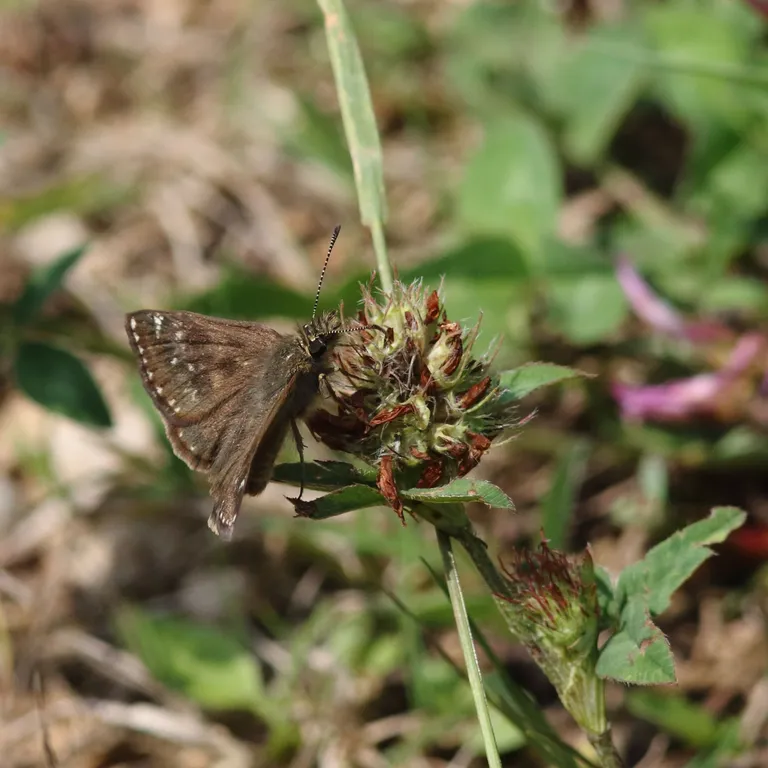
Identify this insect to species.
Erynnis tages
